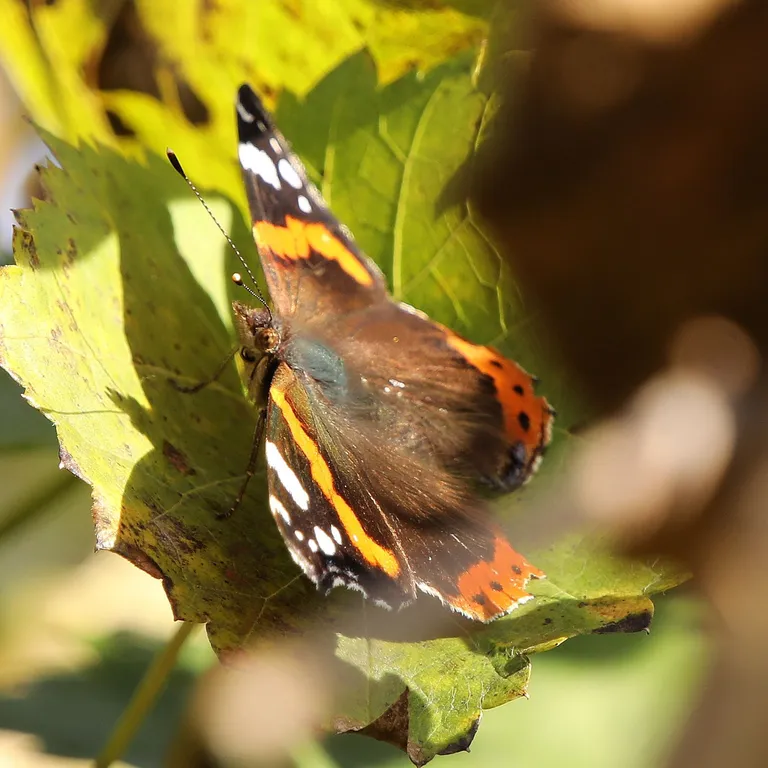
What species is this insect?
Vanessa atalanta
